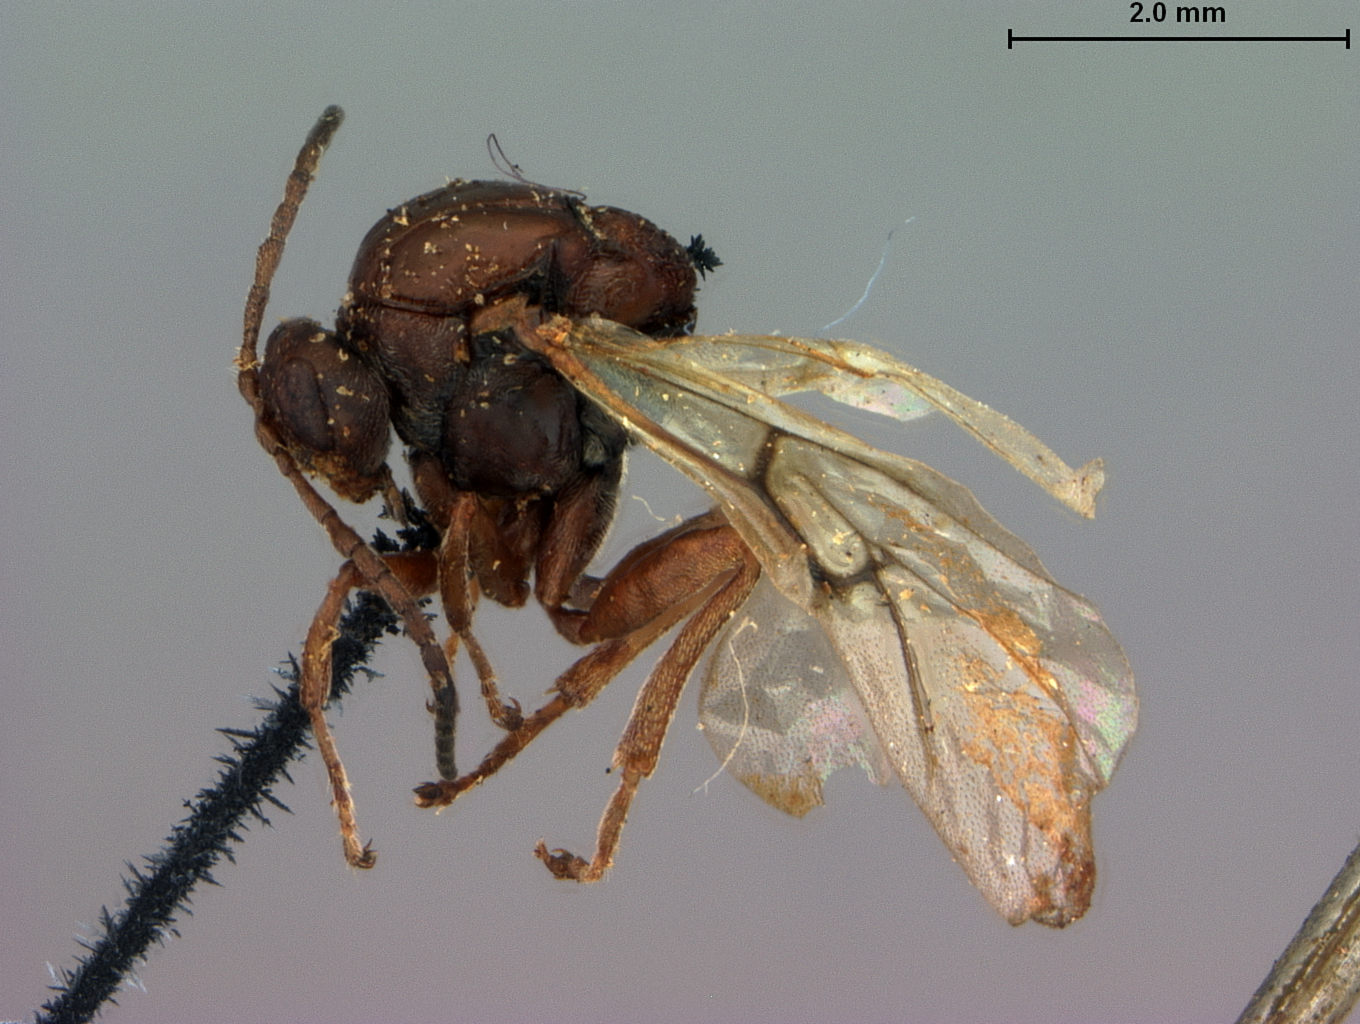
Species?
Andricus imbricariae
